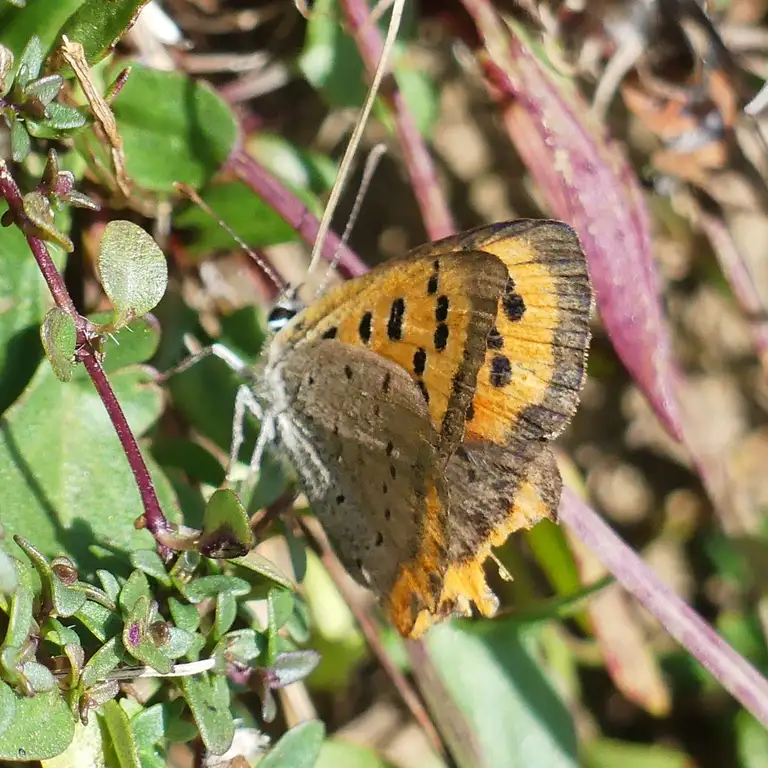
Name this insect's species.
Lycaena phlaeas
